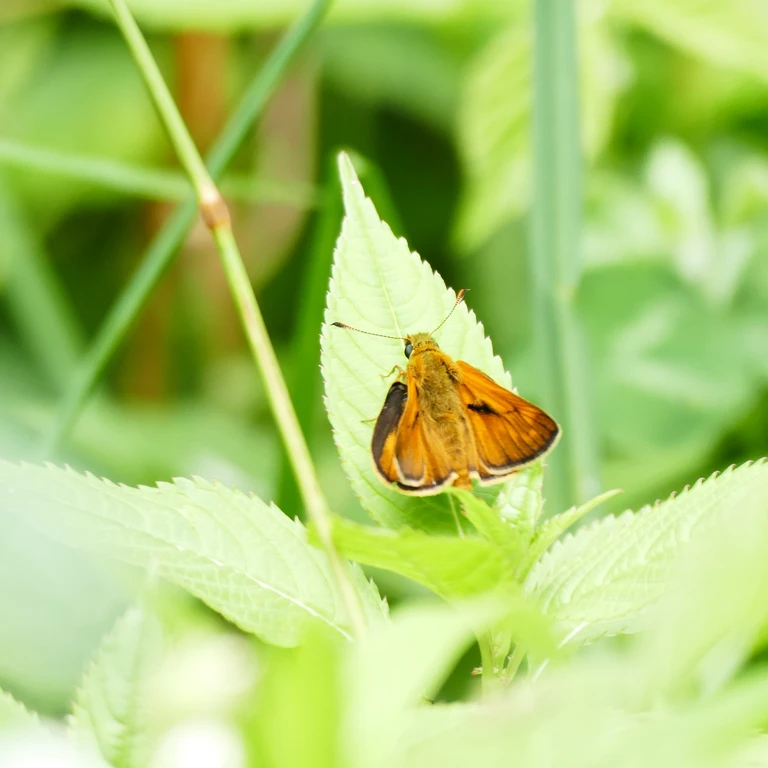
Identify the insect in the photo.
Ochlodes sylvanus (also Ochlodes venata)
